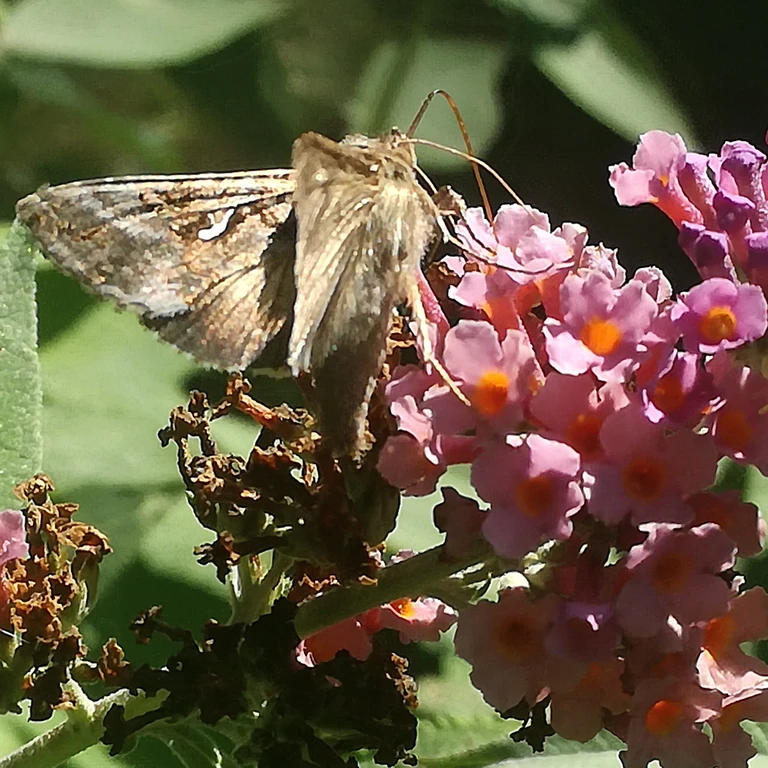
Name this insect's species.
Autographa gamma
